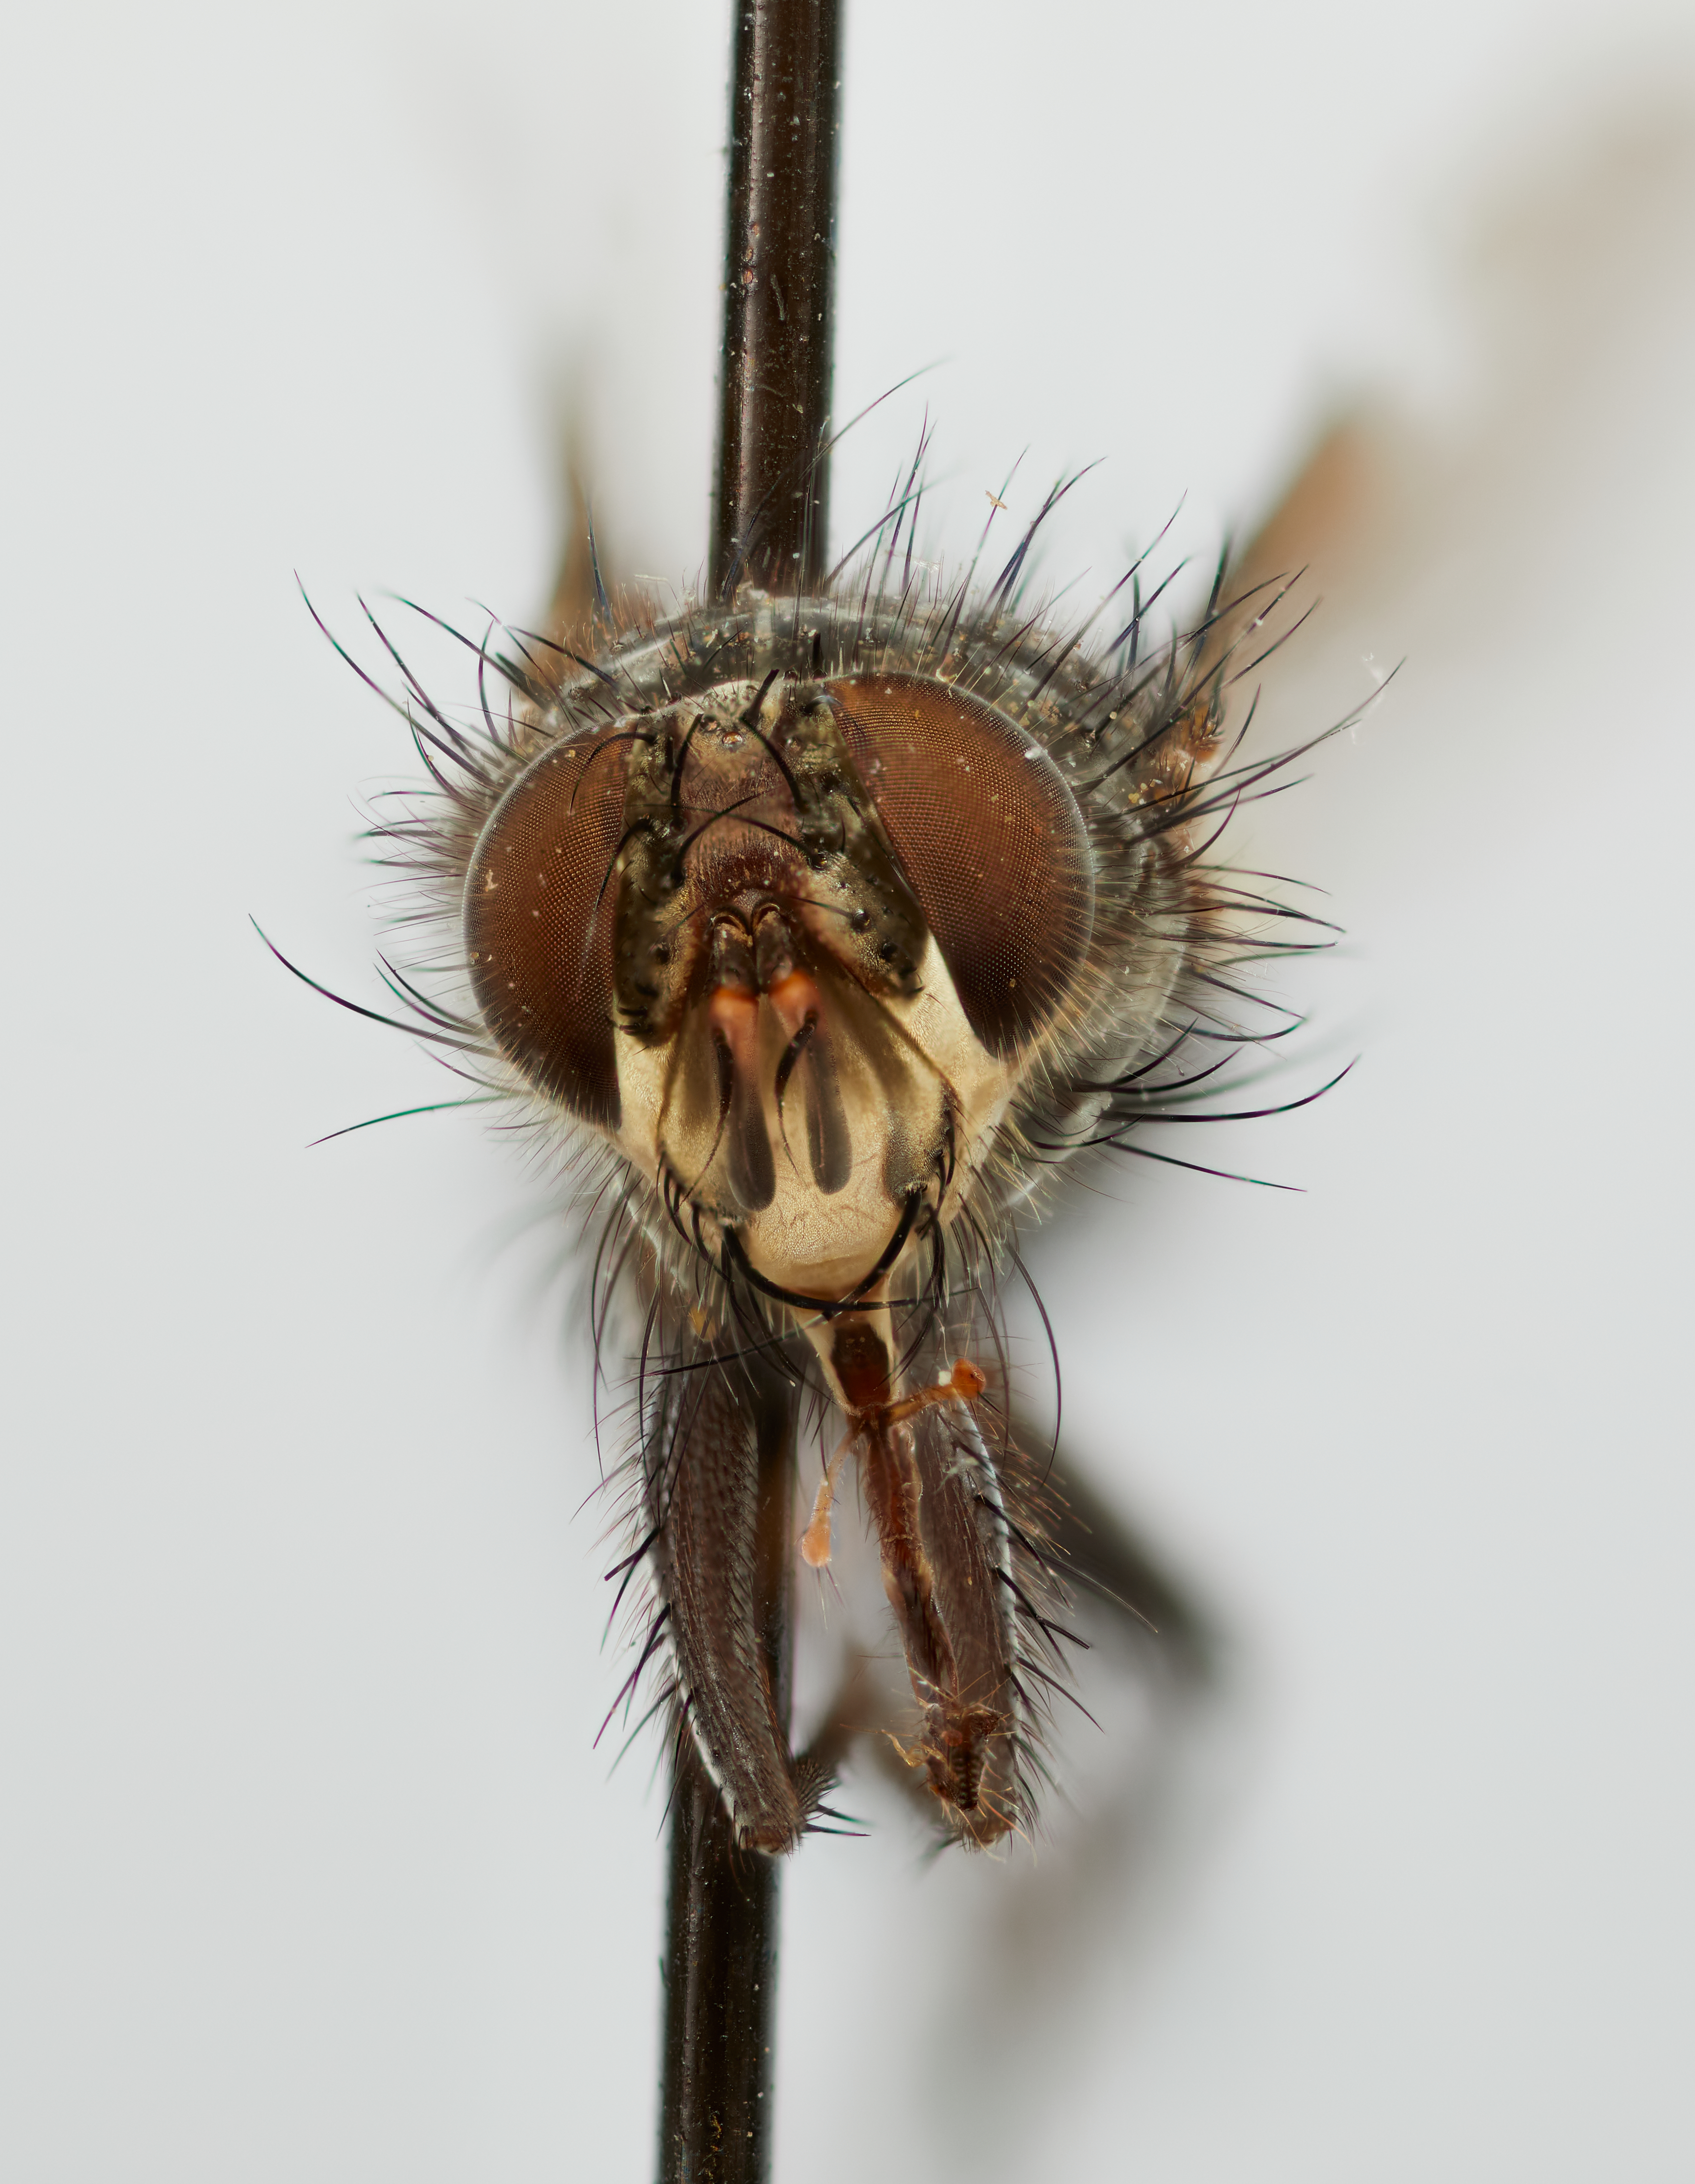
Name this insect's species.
Neotrafoia incarum
